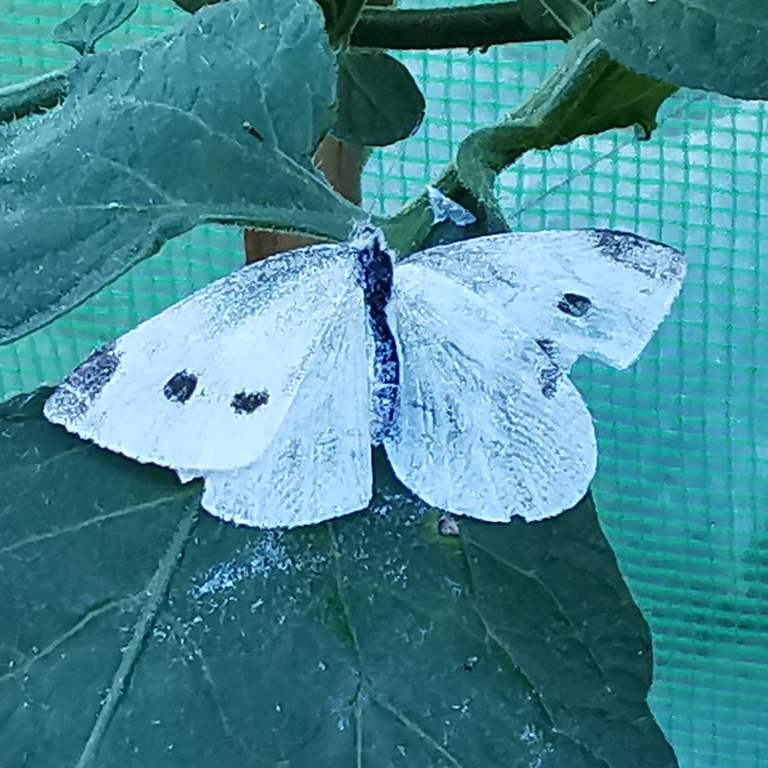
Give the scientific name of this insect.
Pieris rapae
